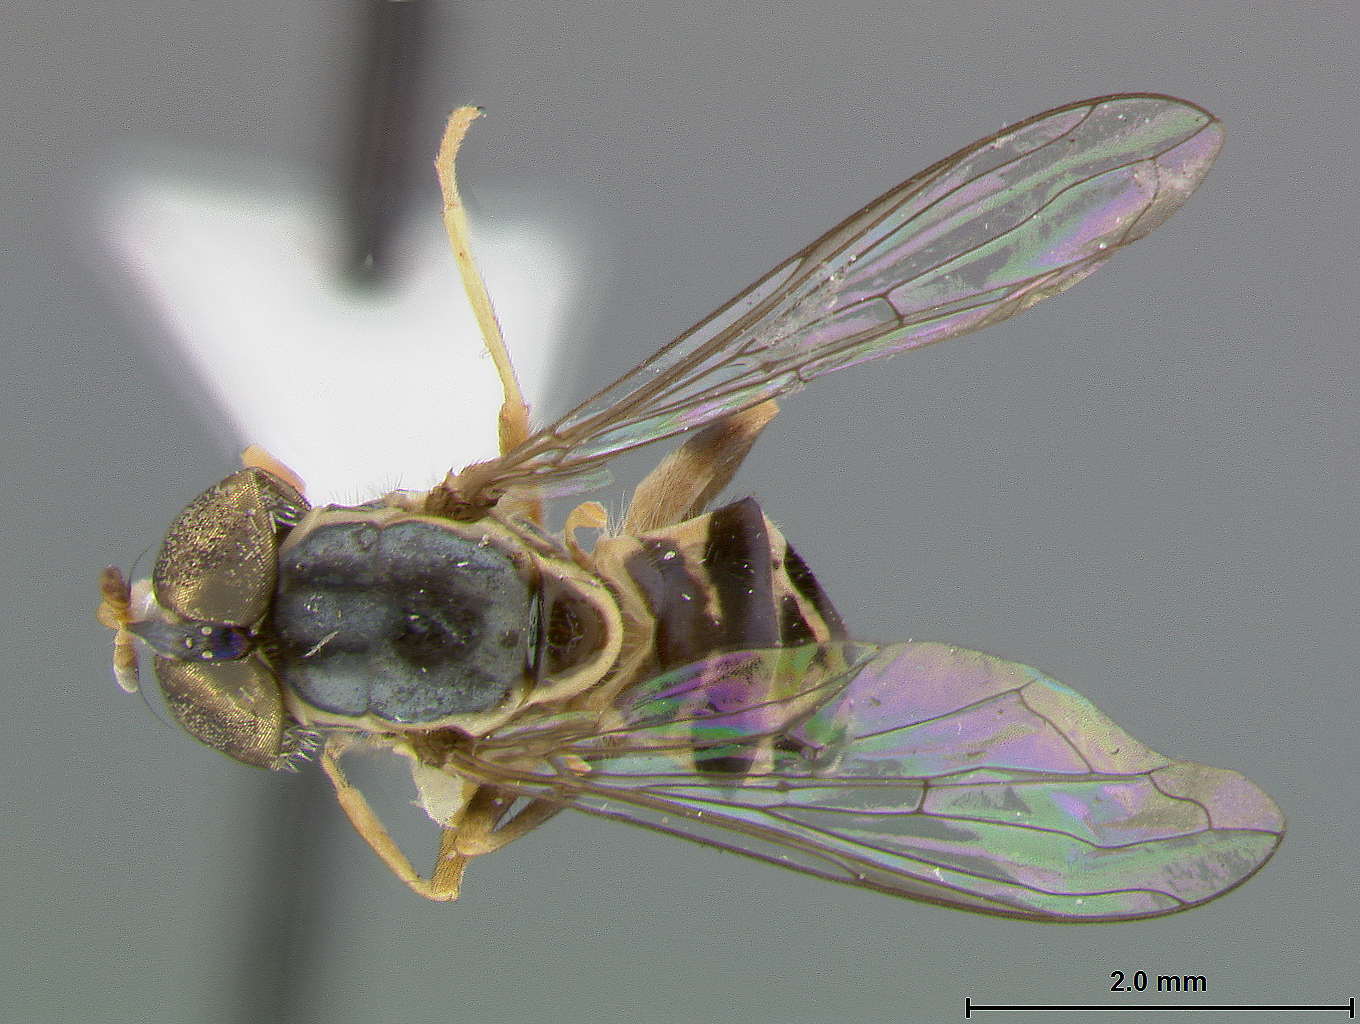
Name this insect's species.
Mesogramma confusa
